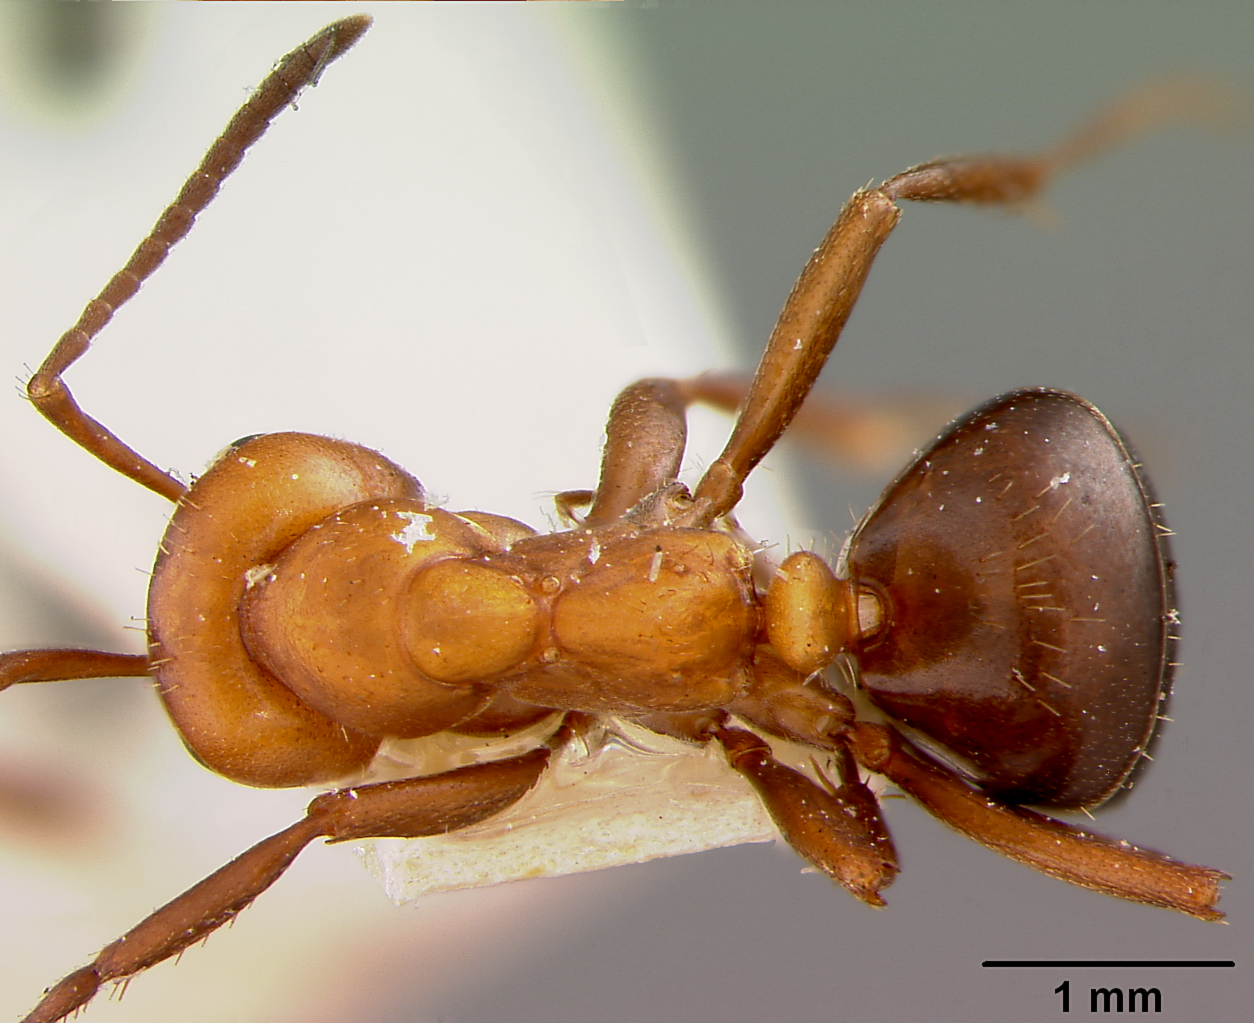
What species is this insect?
Formica montigena
